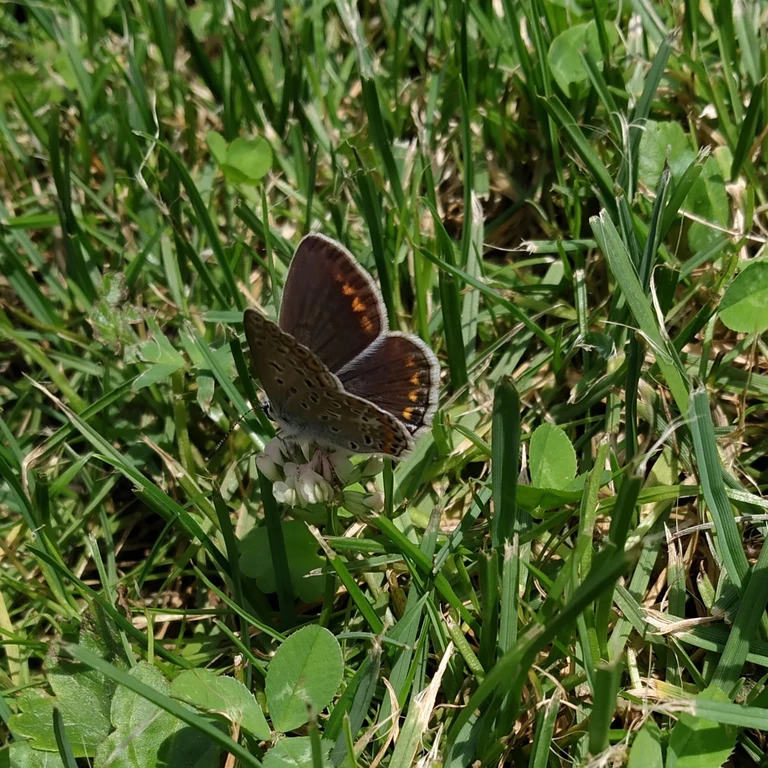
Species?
Polyommatus icarus
